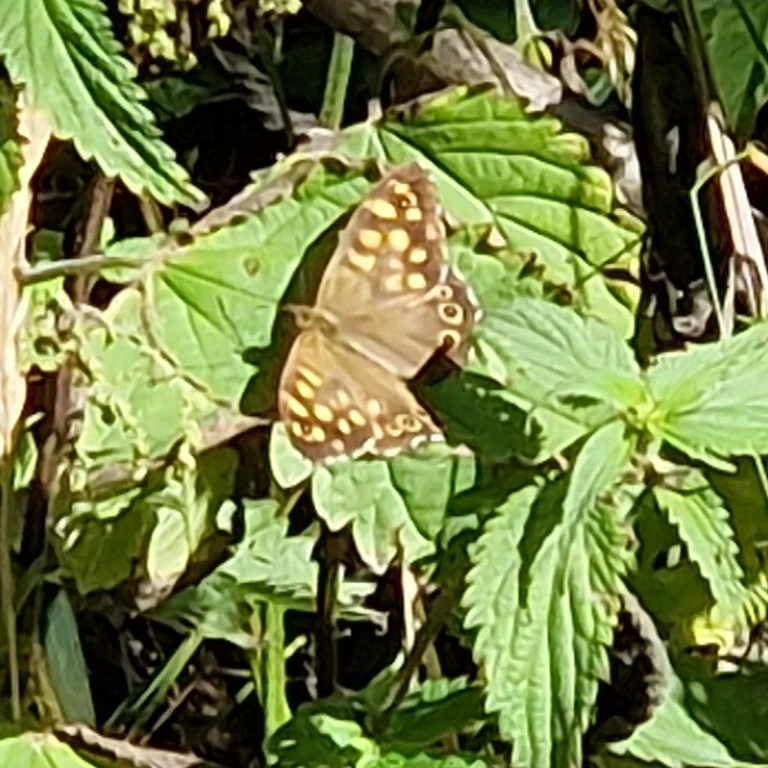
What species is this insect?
Pararge aegeria
